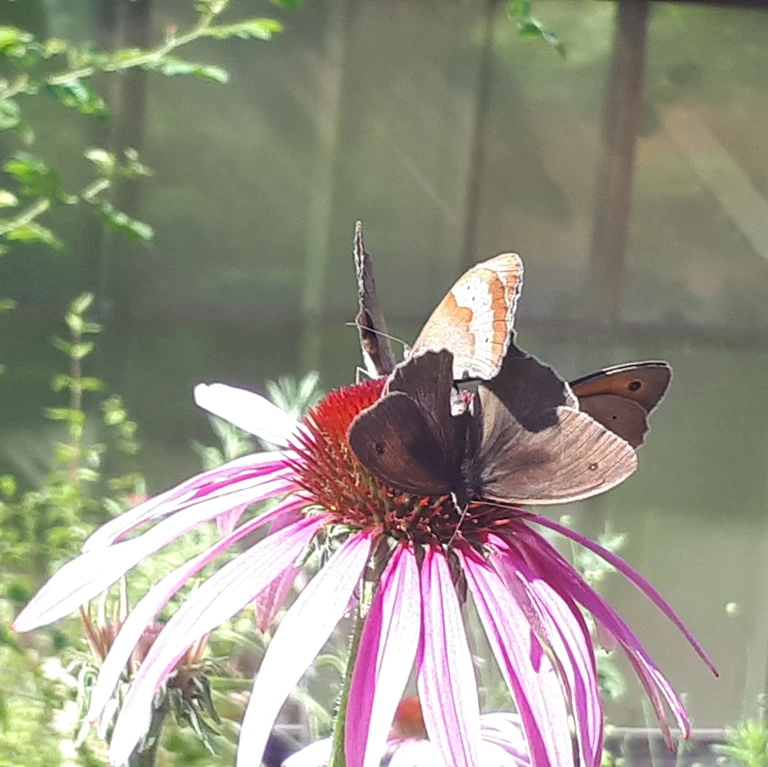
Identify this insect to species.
Maniola jurtina
